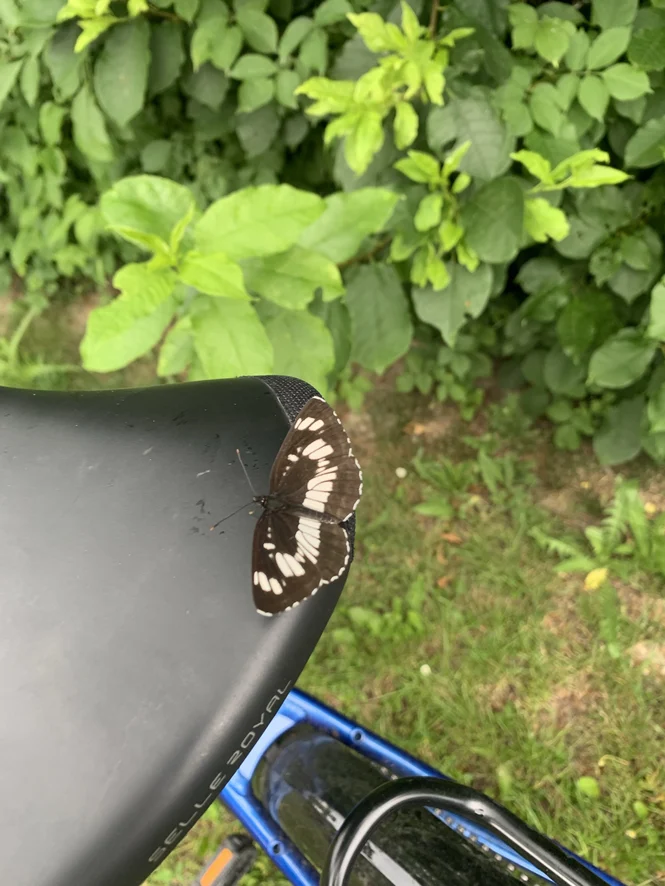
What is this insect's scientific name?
Neptis rivularis
